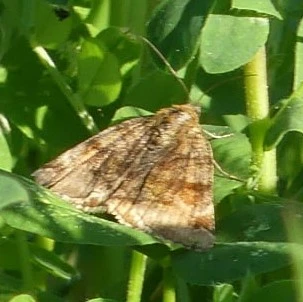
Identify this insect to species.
Euclidia glyphica
